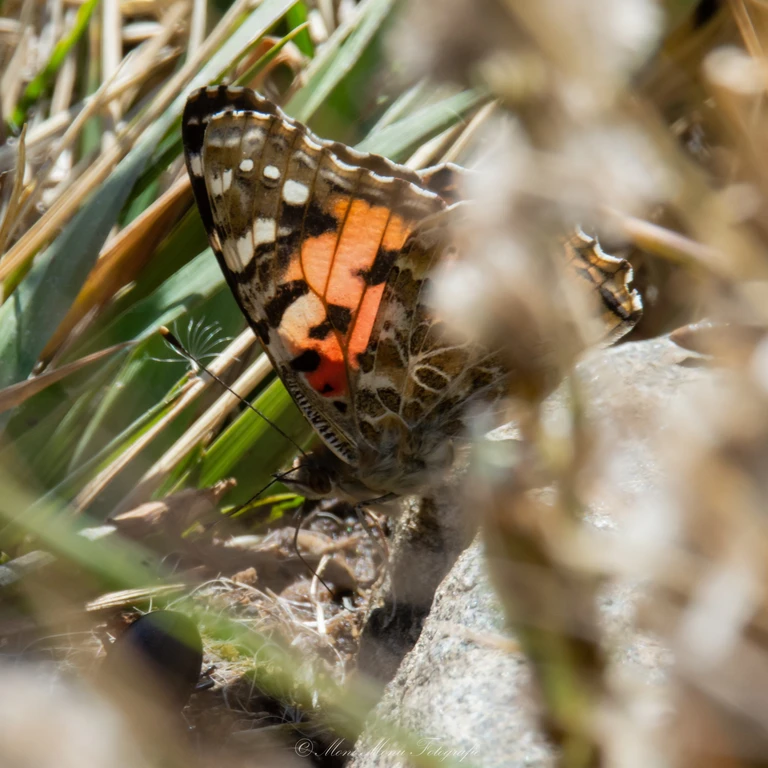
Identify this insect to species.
Vanessa cardui
